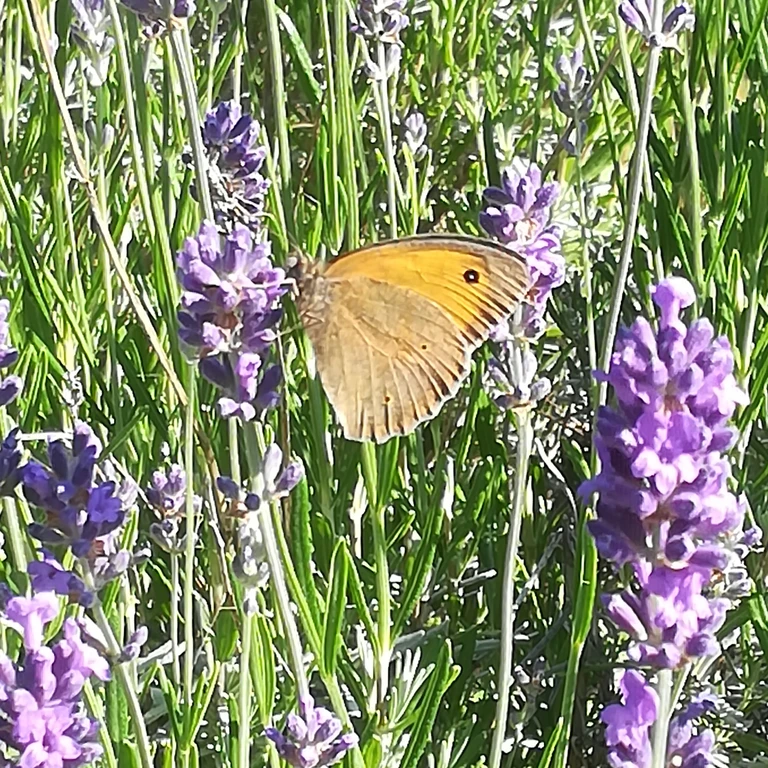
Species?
Maniola jurtina
